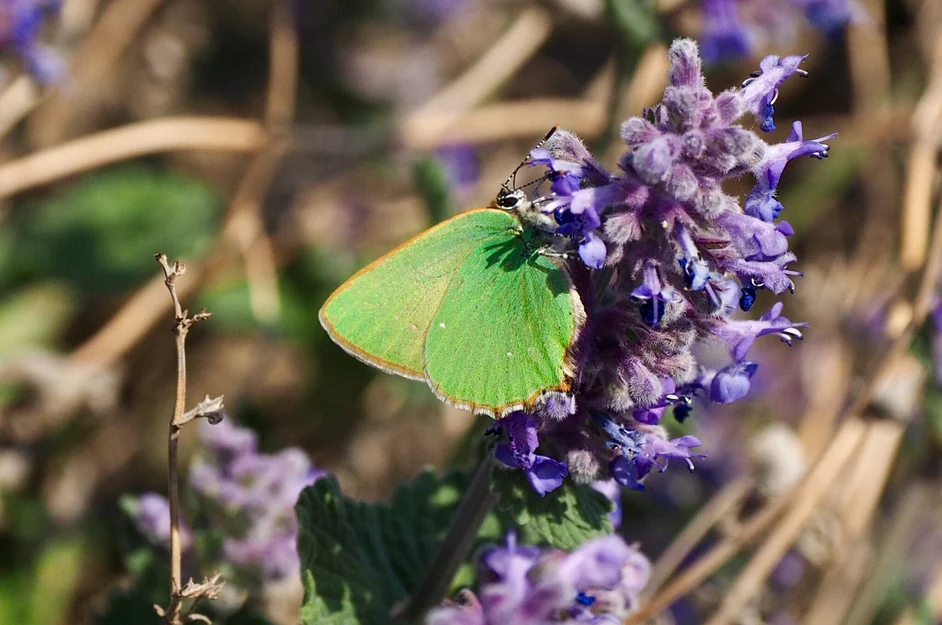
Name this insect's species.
Callophrys rubi
